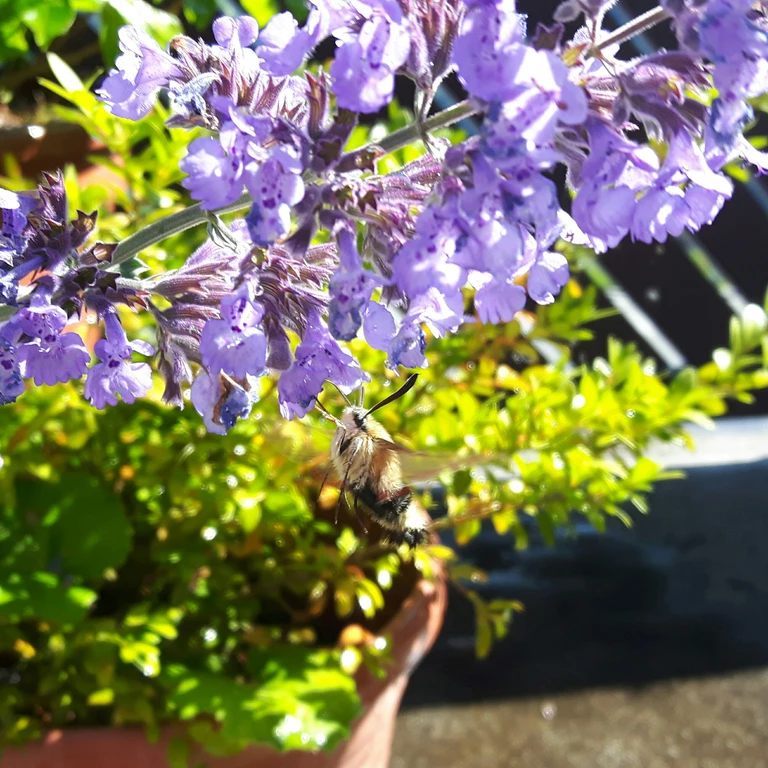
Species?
Hemaris fuciformis
